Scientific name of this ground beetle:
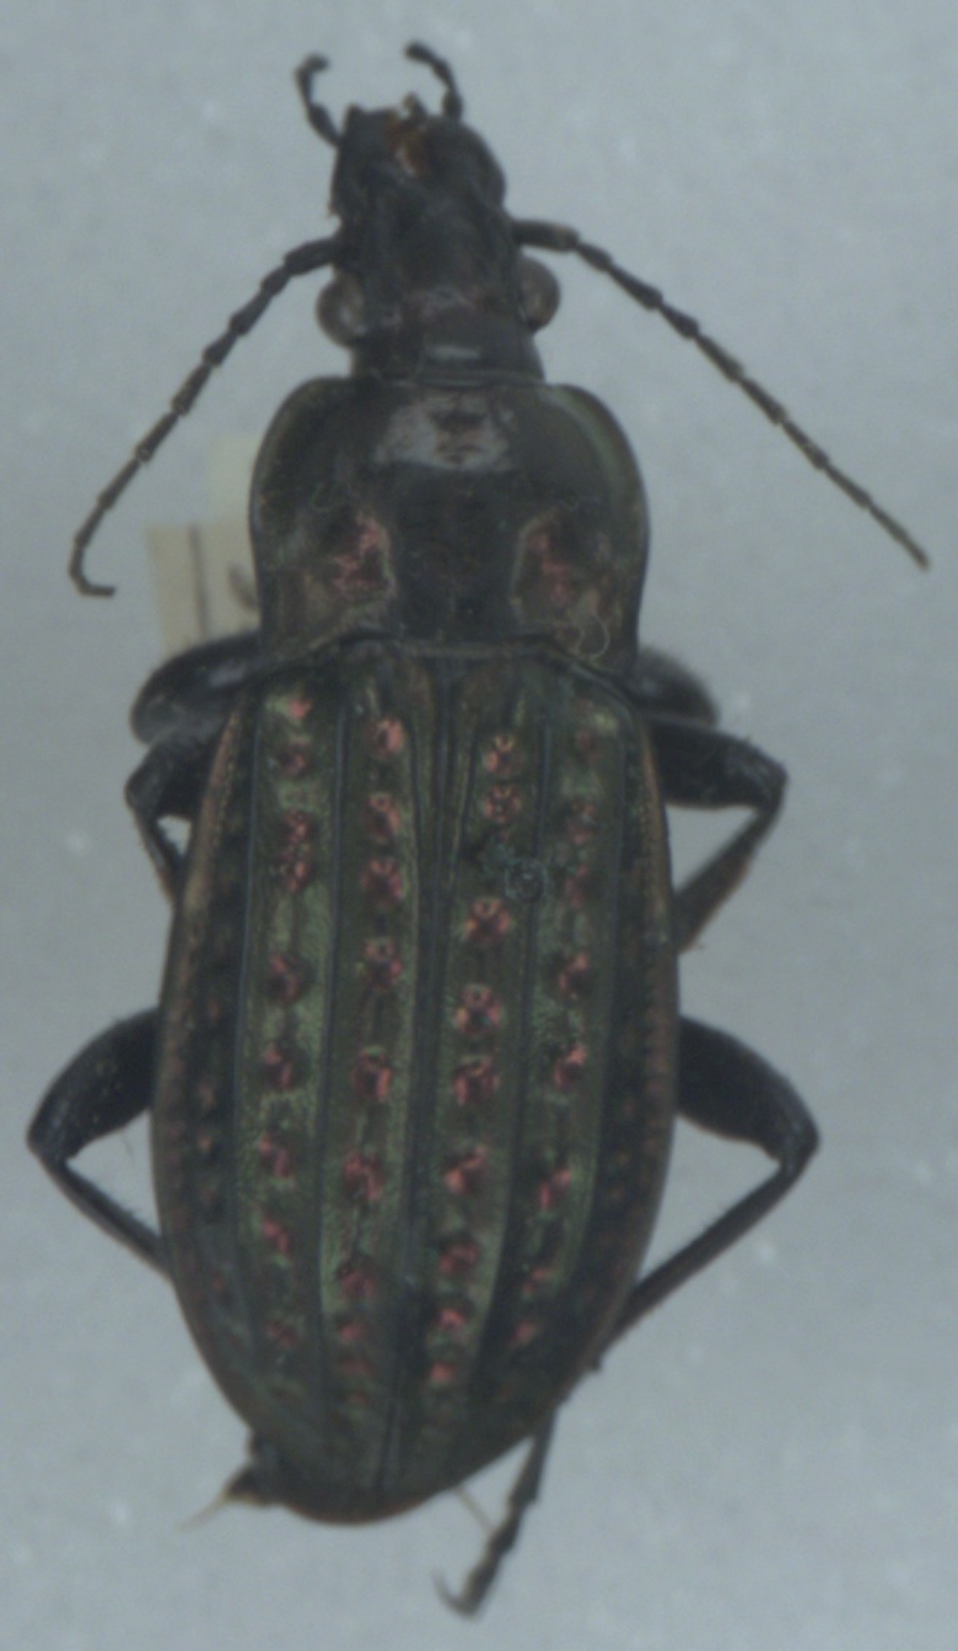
Carabus clatratus
